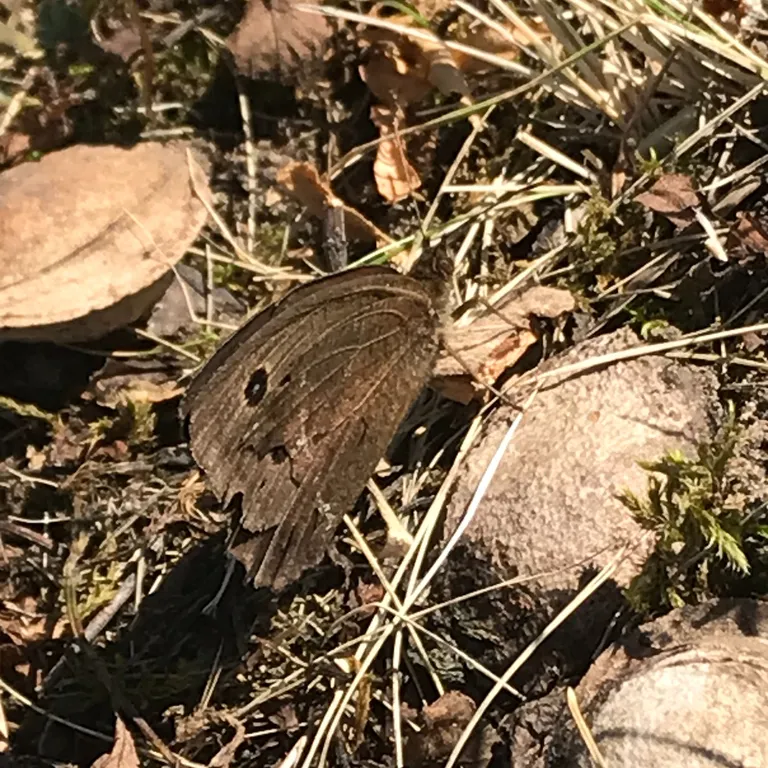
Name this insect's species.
Minois dryas
